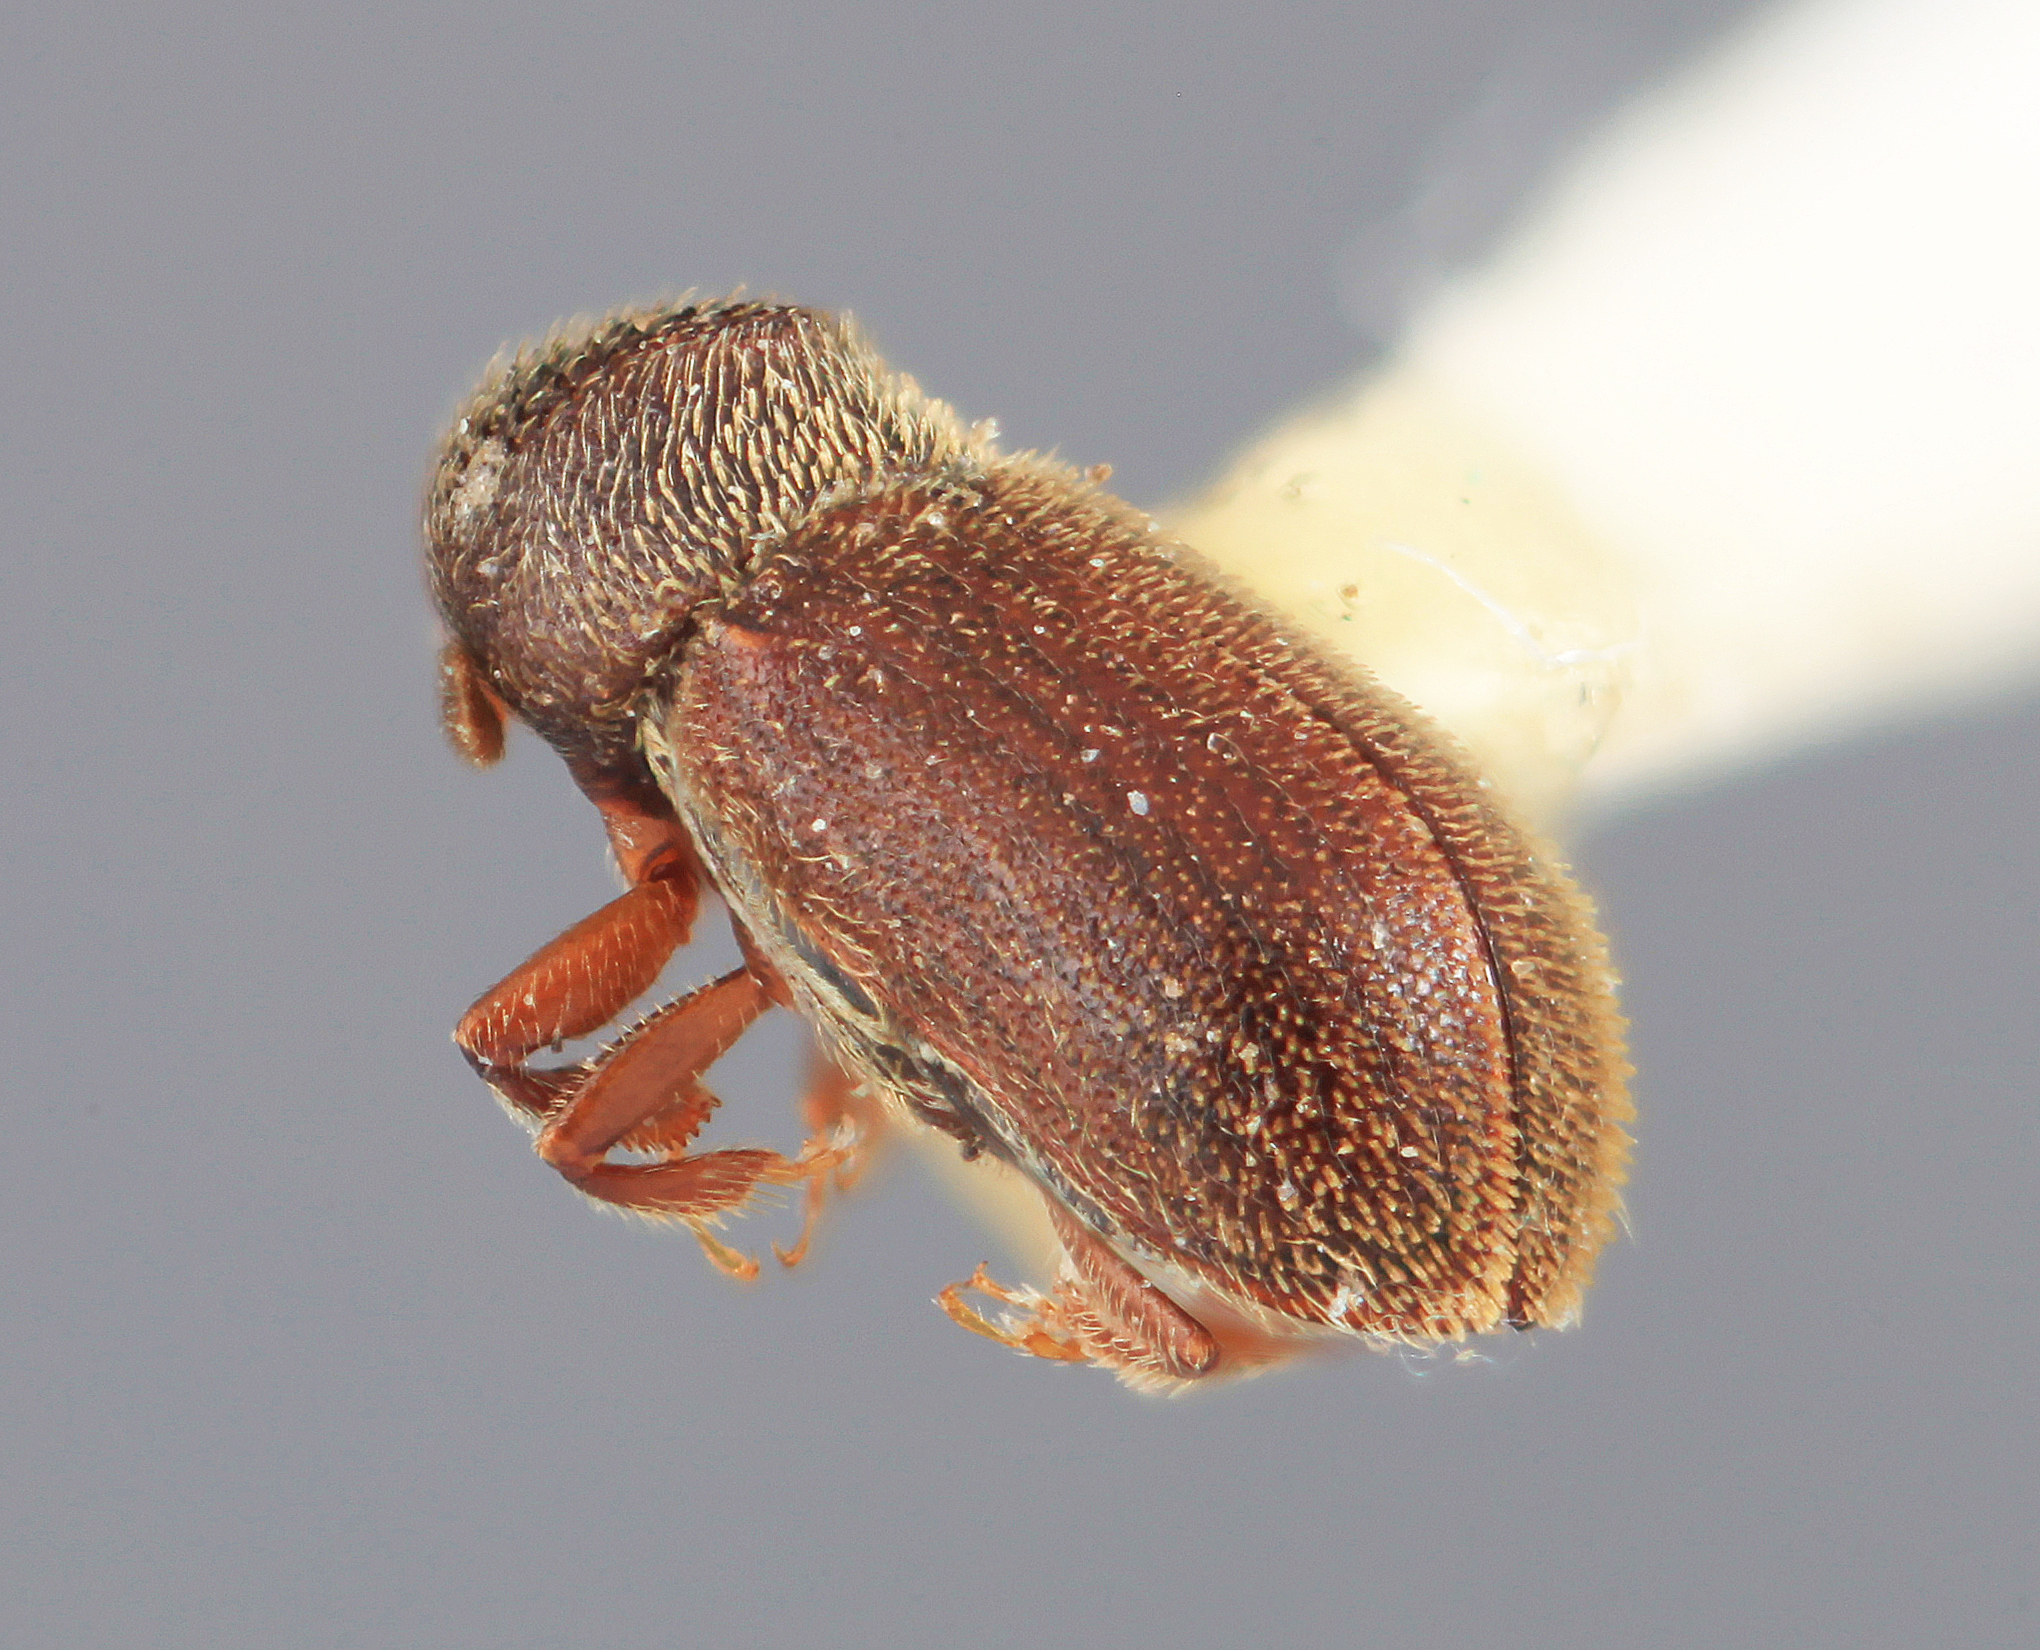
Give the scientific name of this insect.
Stegomerus montanus
